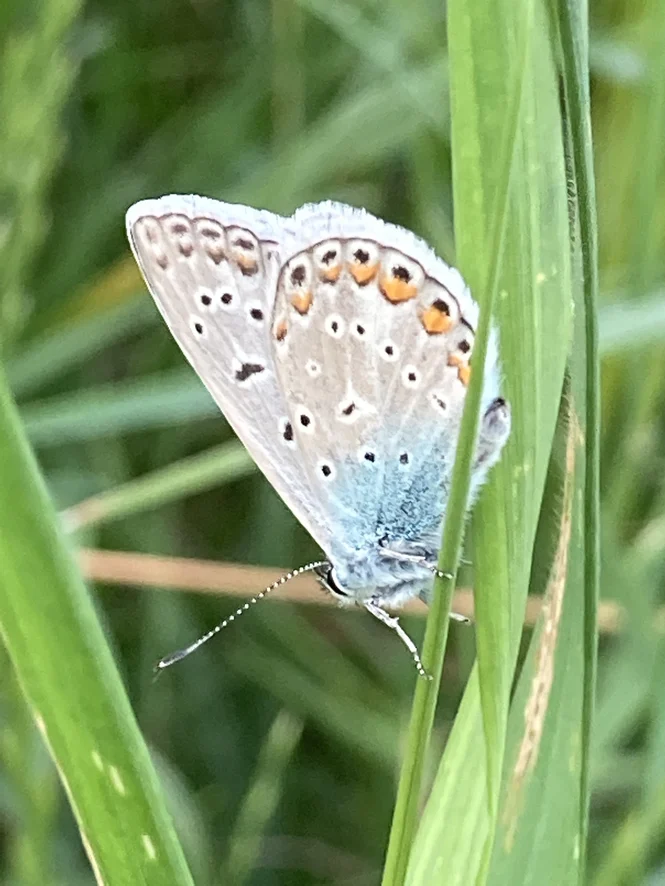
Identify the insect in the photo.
Polyommatus icarus
